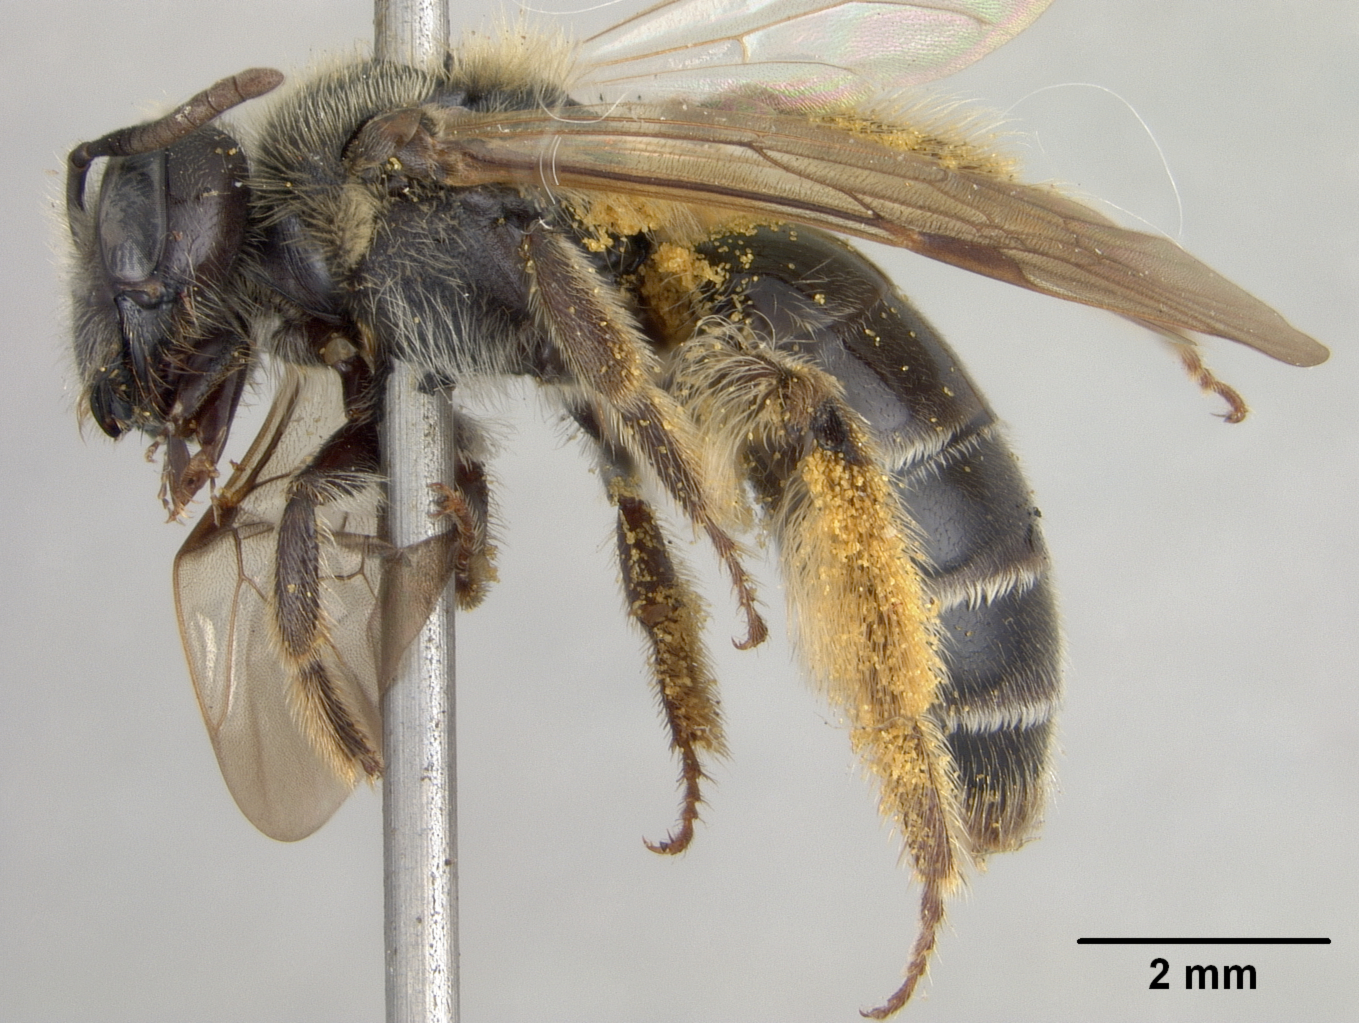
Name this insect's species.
Andrena monroensis
